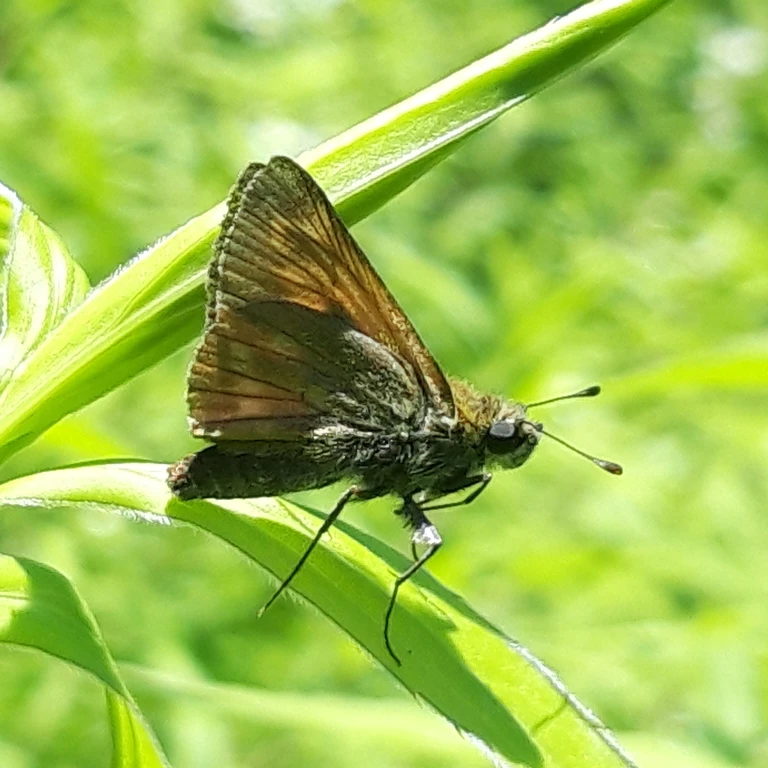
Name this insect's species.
Ochlodes sylvanus (also Ochlodes venata)
